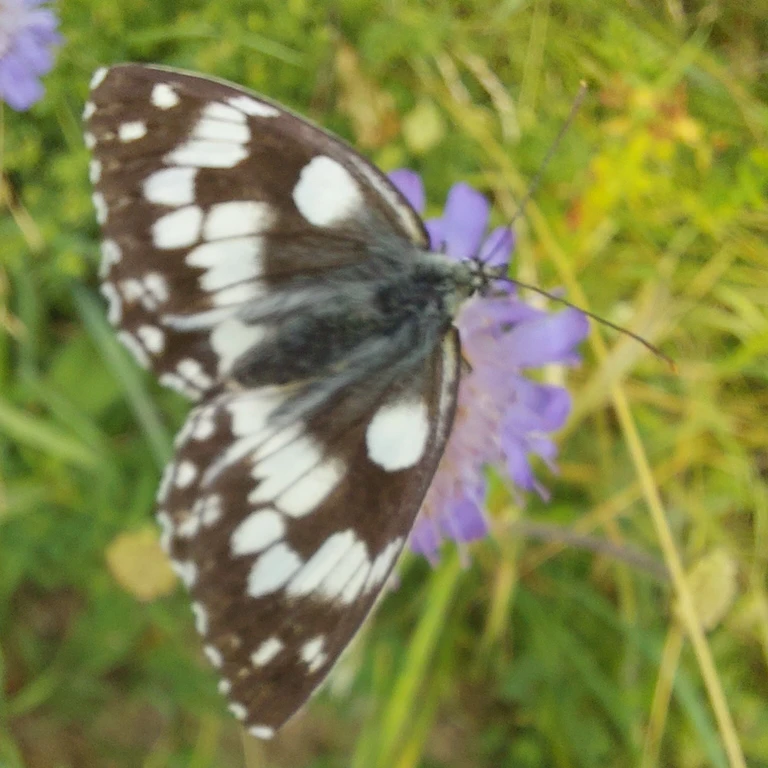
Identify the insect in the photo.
Melanargia galathea
